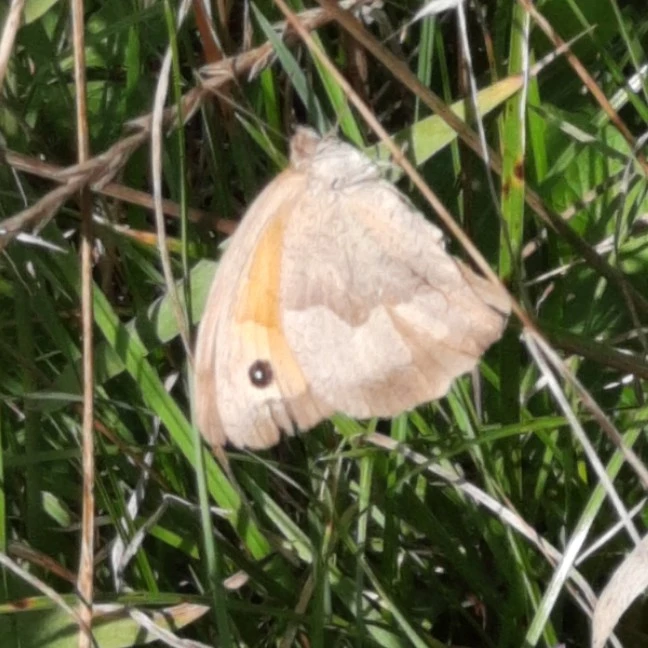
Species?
Maniola jurtina
